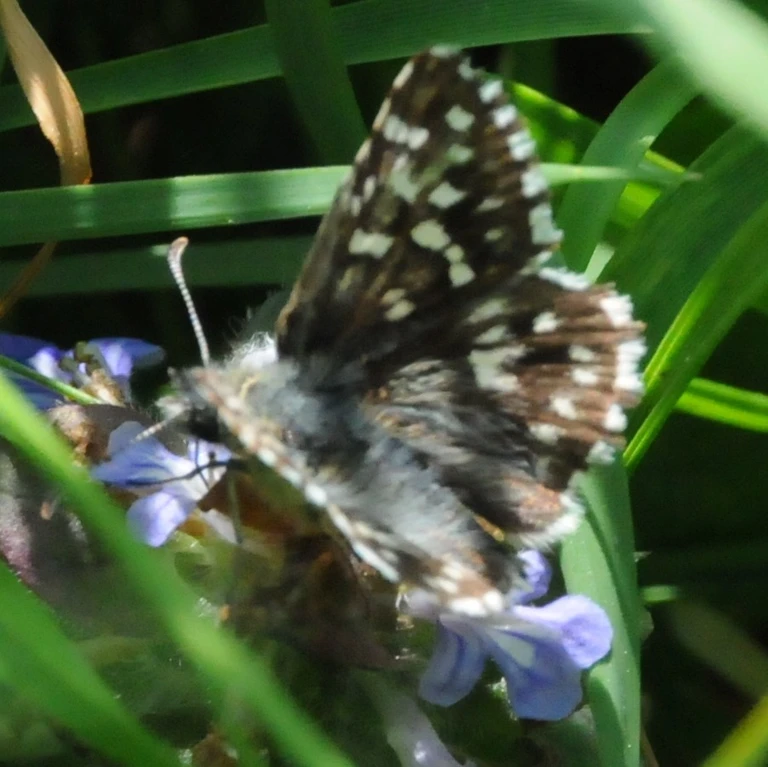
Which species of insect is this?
Pyrgus malvae
